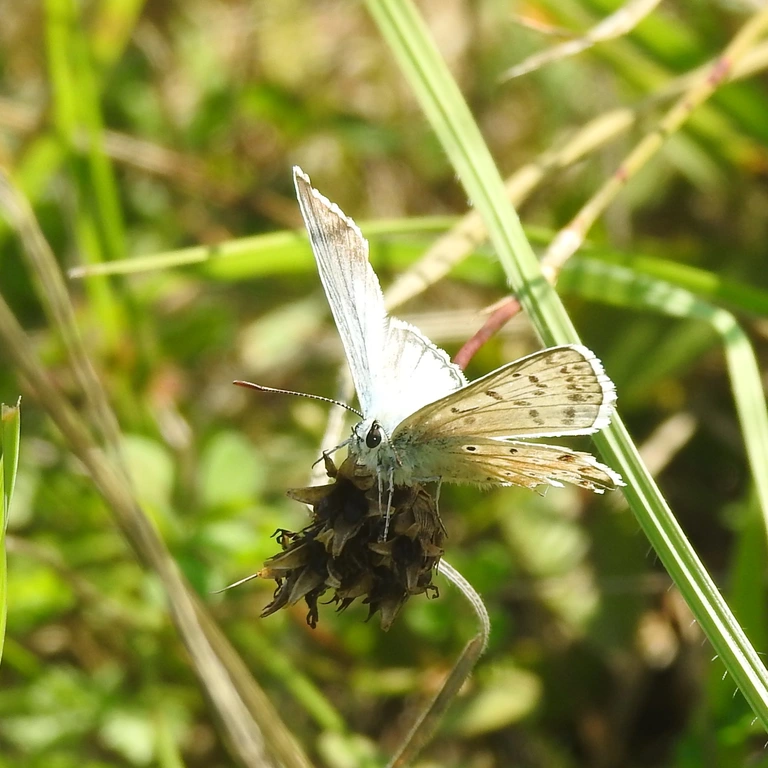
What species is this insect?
Lysandra coridon
